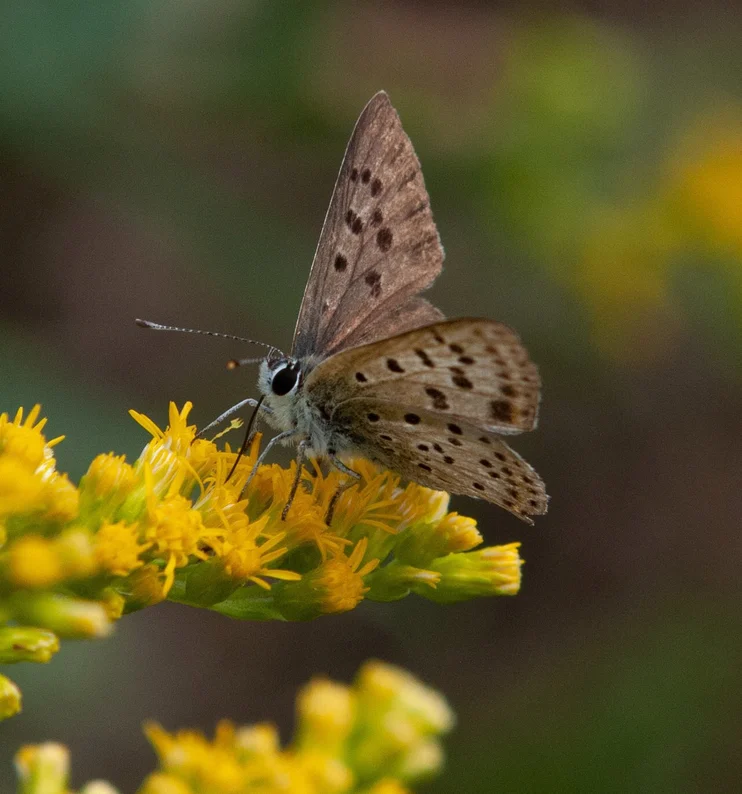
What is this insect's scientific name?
Lycaena tityrus (also Loweia tityrus)
